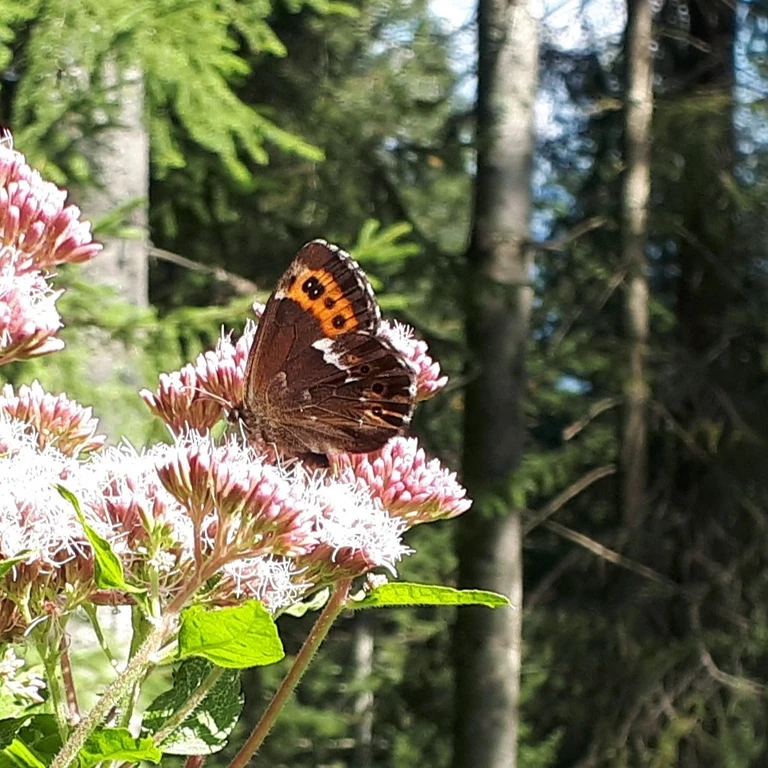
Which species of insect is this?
Erebia ligea
